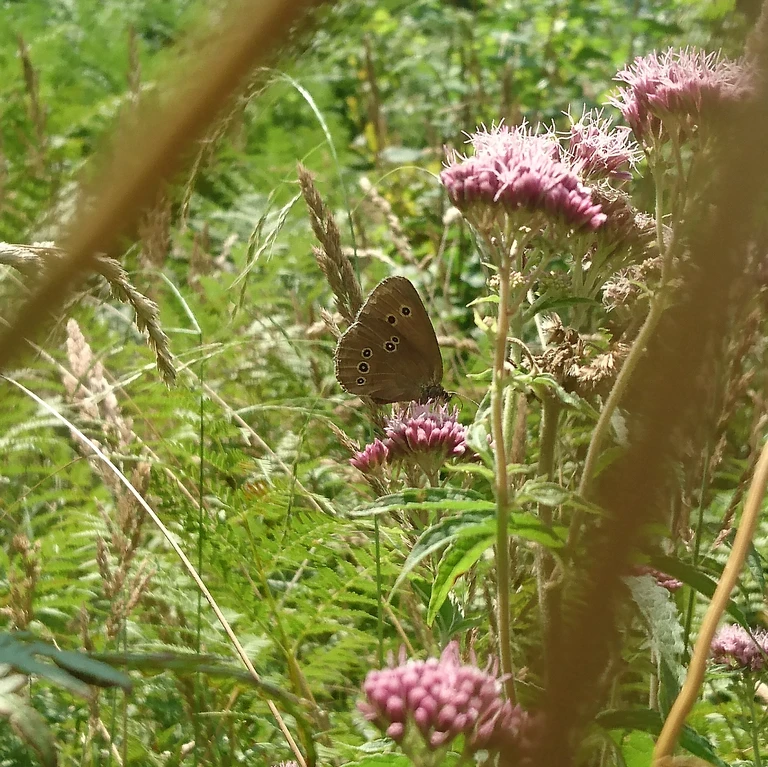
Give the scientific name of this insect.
Aphantopus hyperantus
